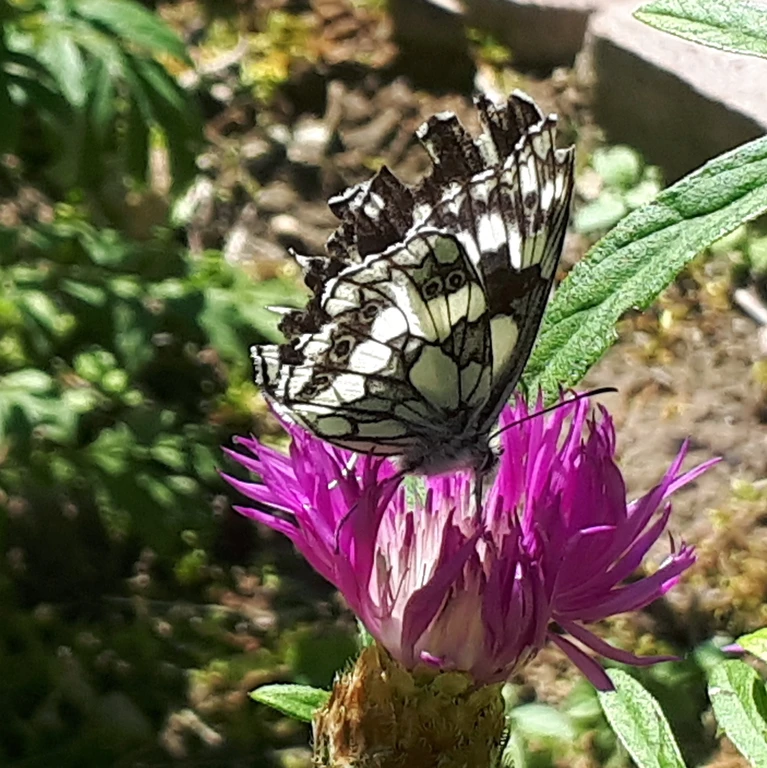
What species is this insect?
Melanargia galathea
